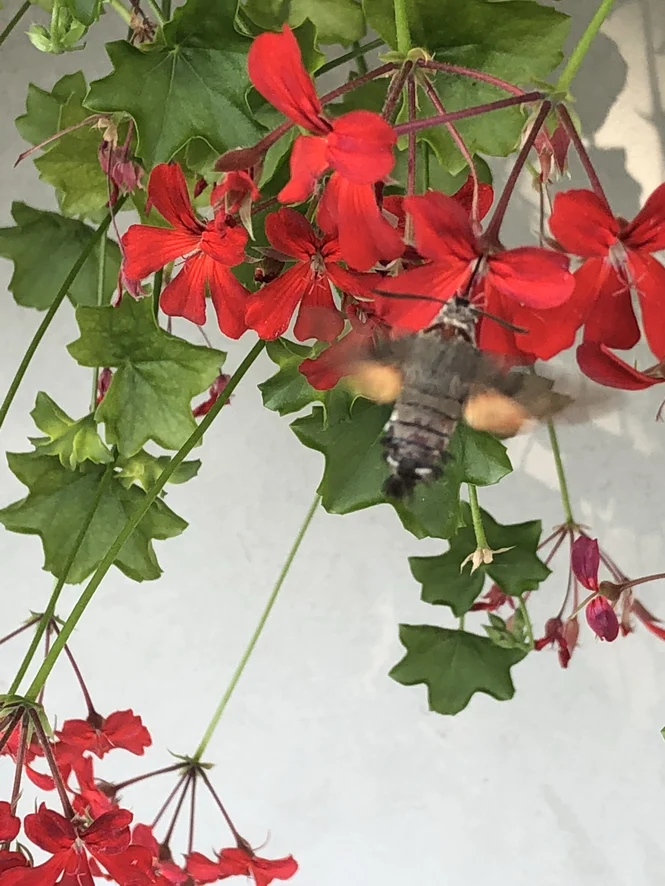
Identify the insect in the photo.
Macroglossum stellatarum
